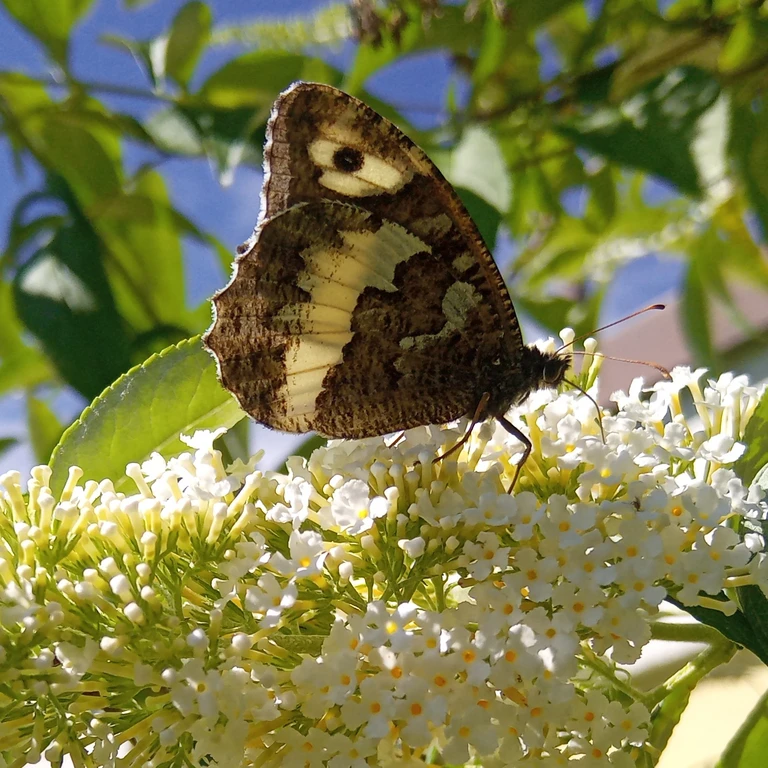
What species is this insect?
Brintesia circe
